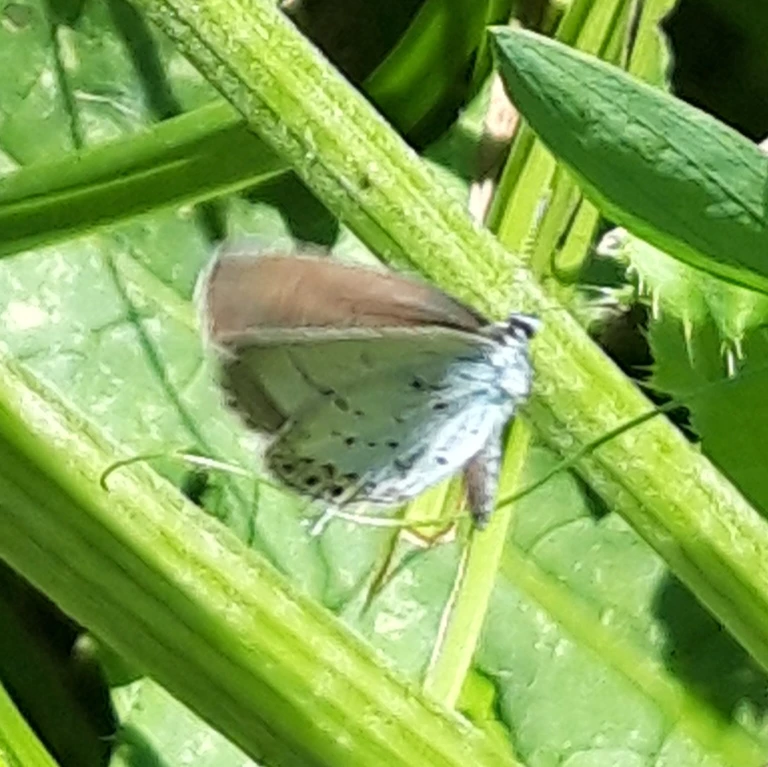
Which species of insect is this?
Cupido argiades (also Elkalyce argiades)
